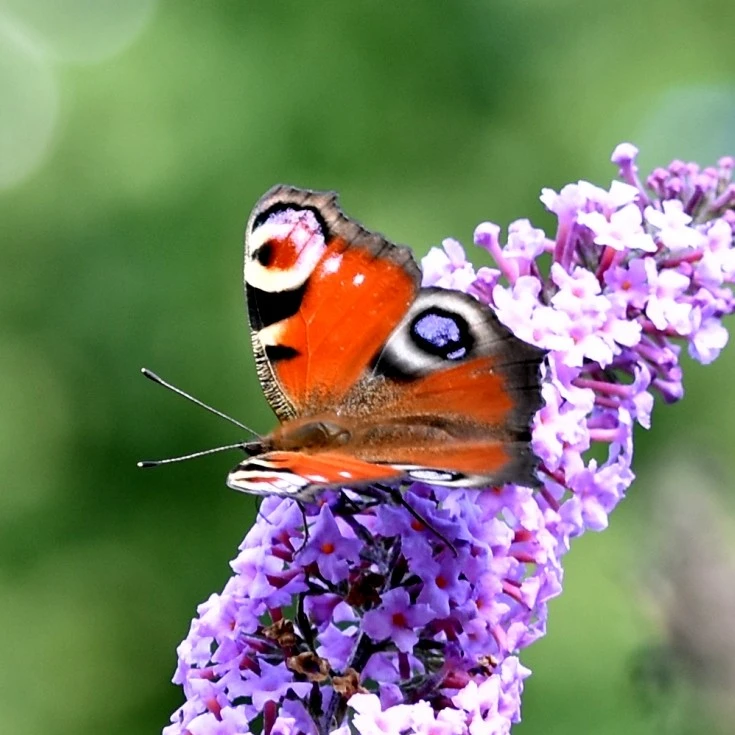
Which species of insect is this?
Aglais io
